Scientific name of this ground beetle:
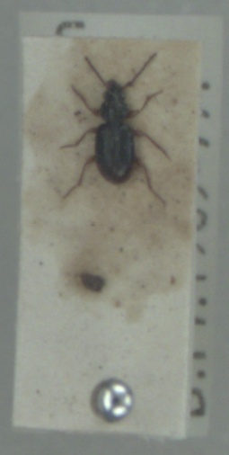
Bembidion assimile
